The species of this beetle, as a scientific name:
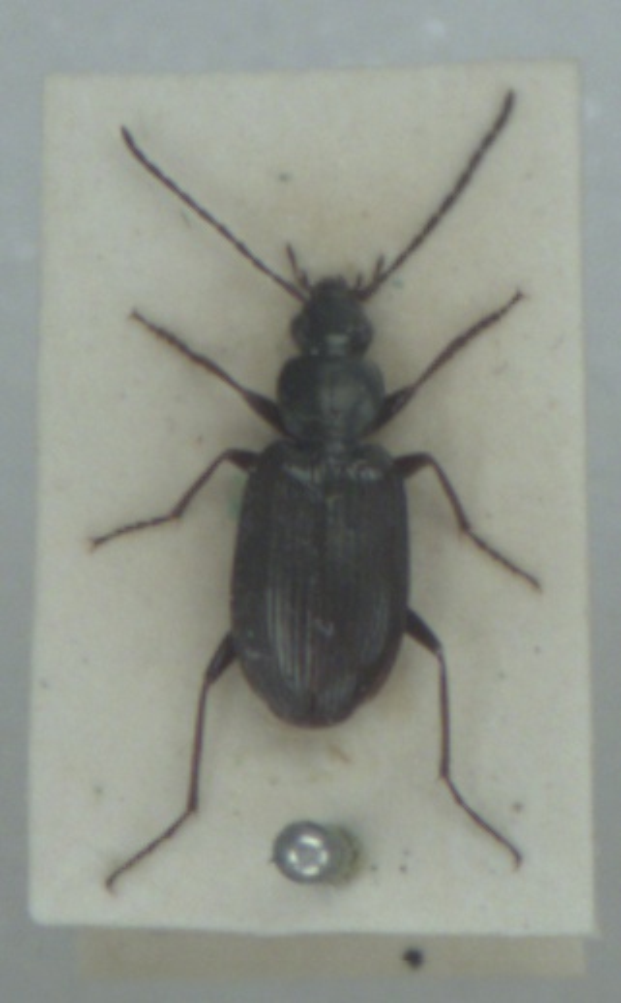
Agonum micans
